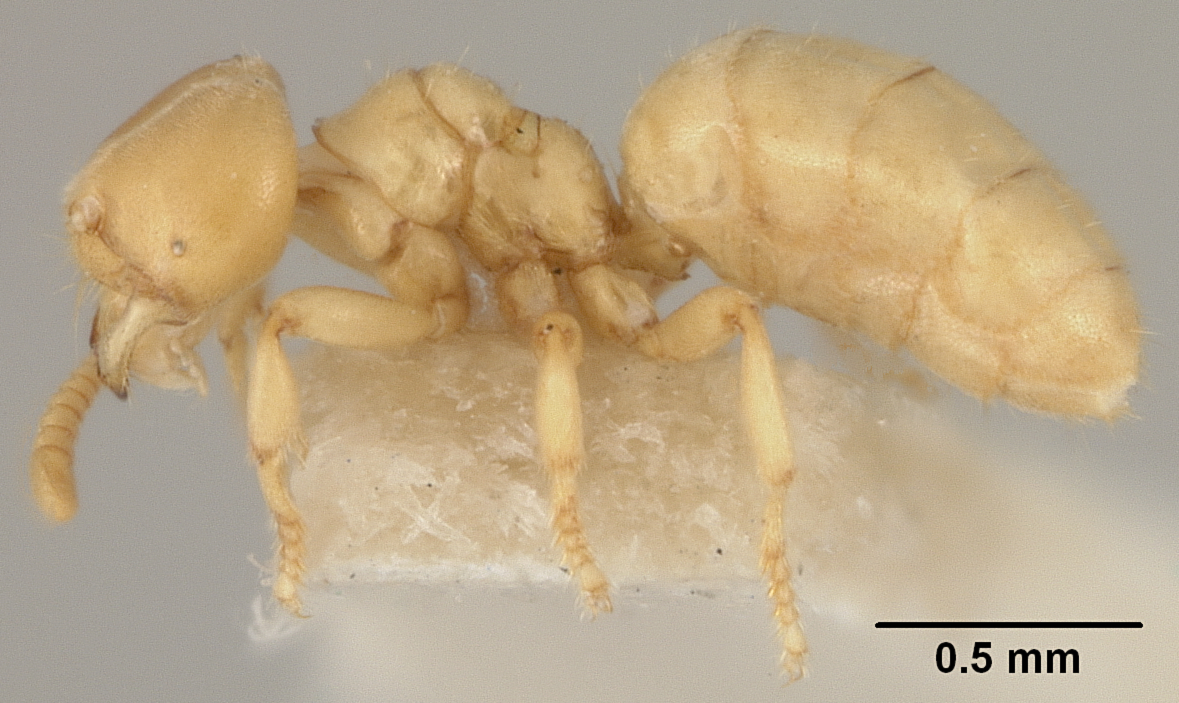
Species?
Acropyga palaga
